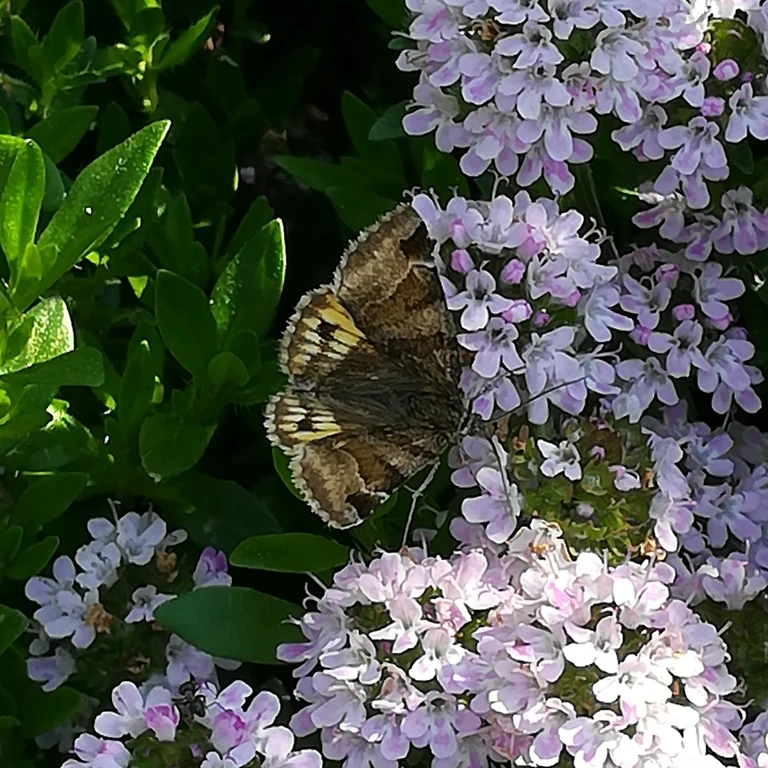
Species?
Euclidia glyphica
